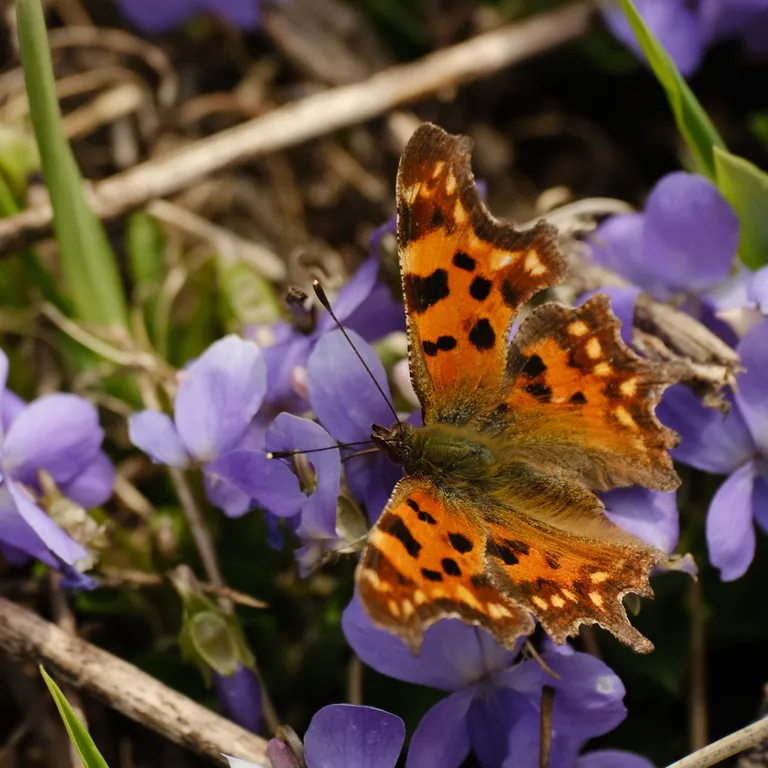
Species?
Polygonia c-album
